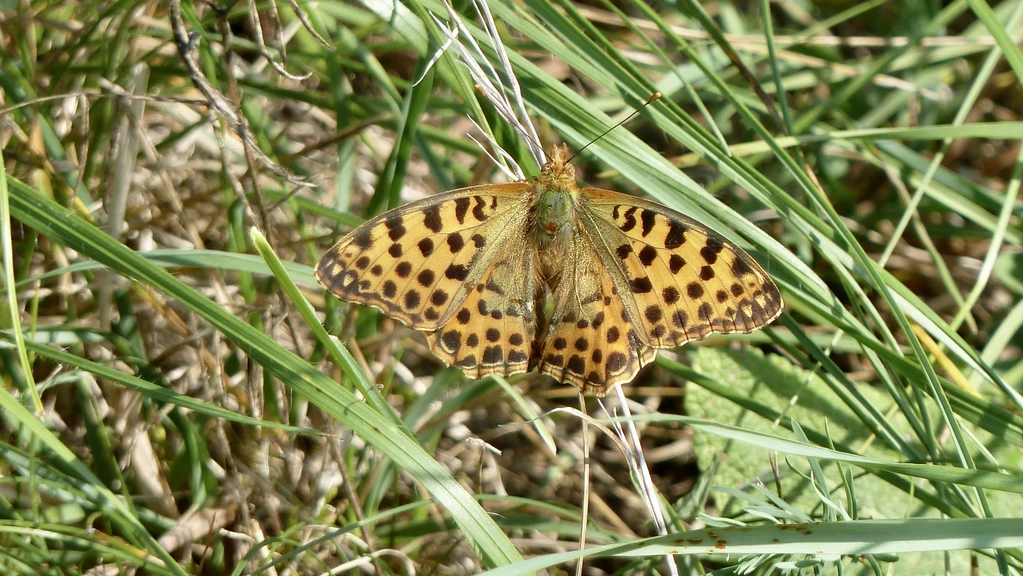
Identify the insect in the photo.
Issoria lathonia
